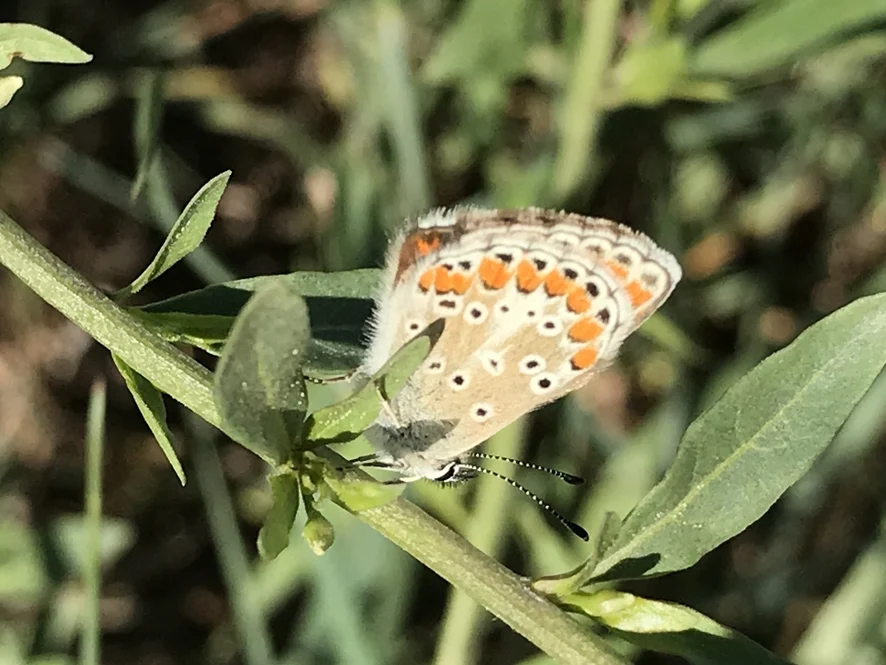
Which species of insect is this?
Aricia agestis/artaxerxes
